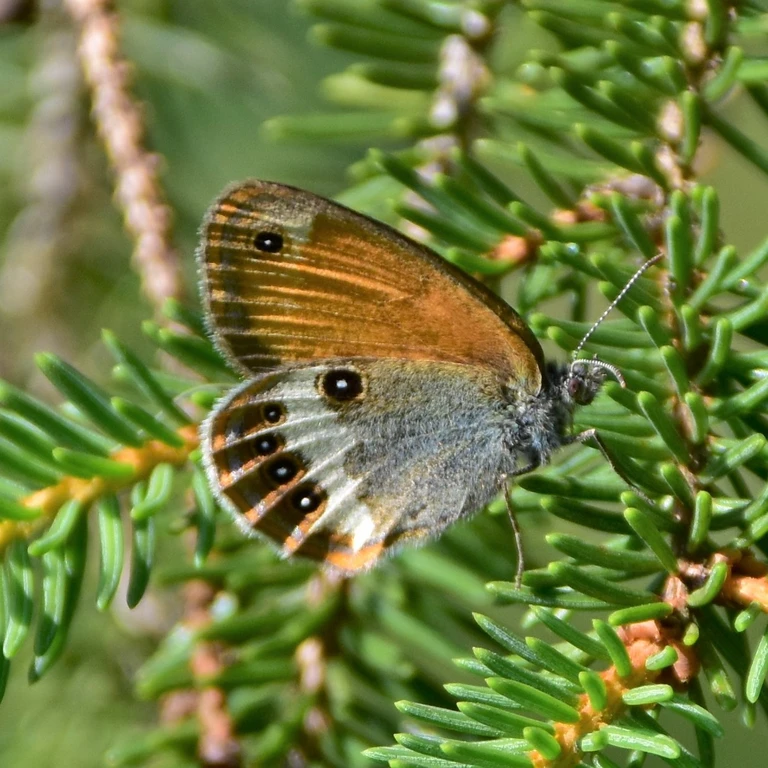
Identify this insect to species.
Coenonympha arcania
